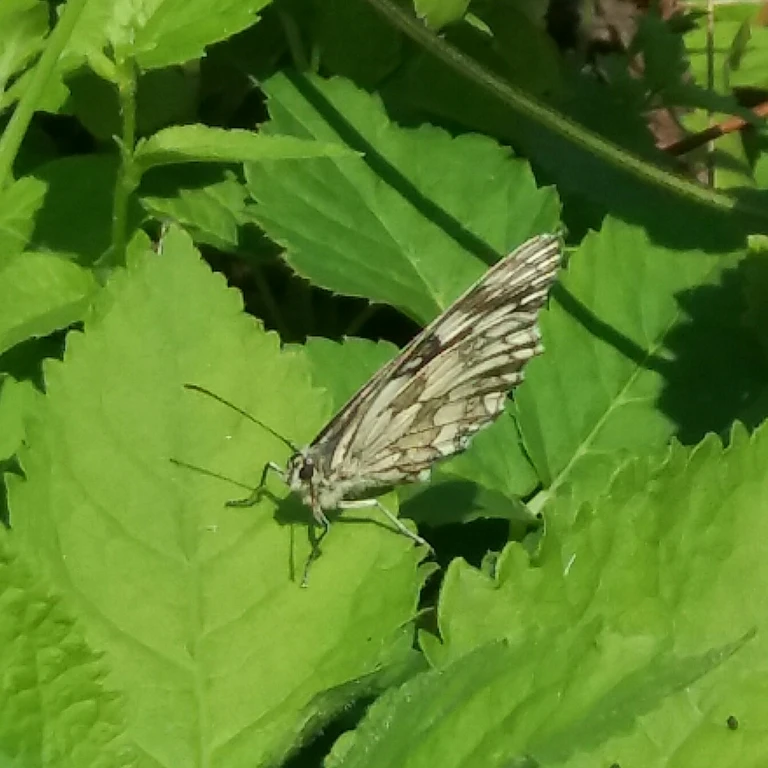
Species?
Melanargia galathea
